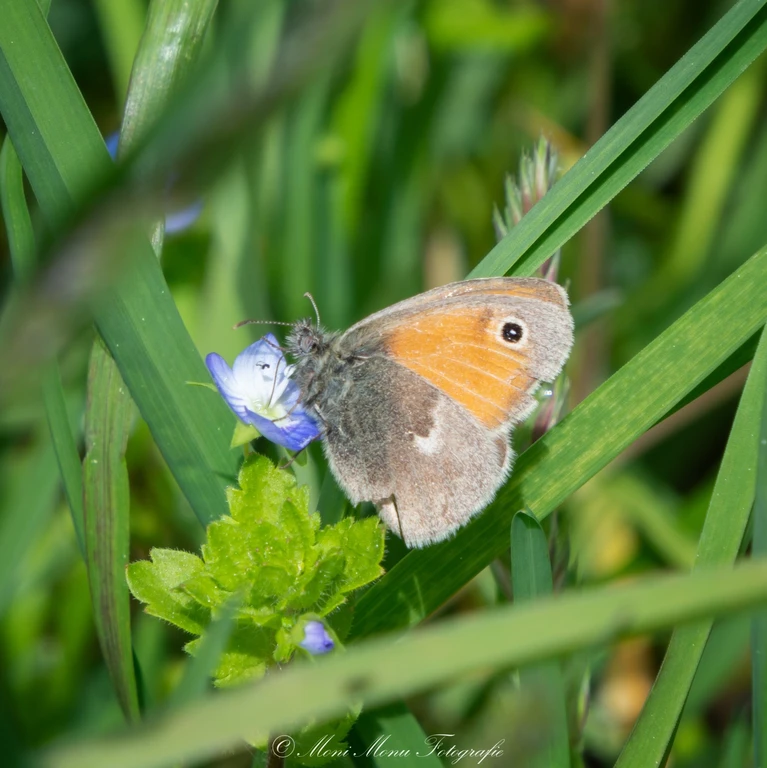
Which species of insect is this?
Coenonympha pamphilus
